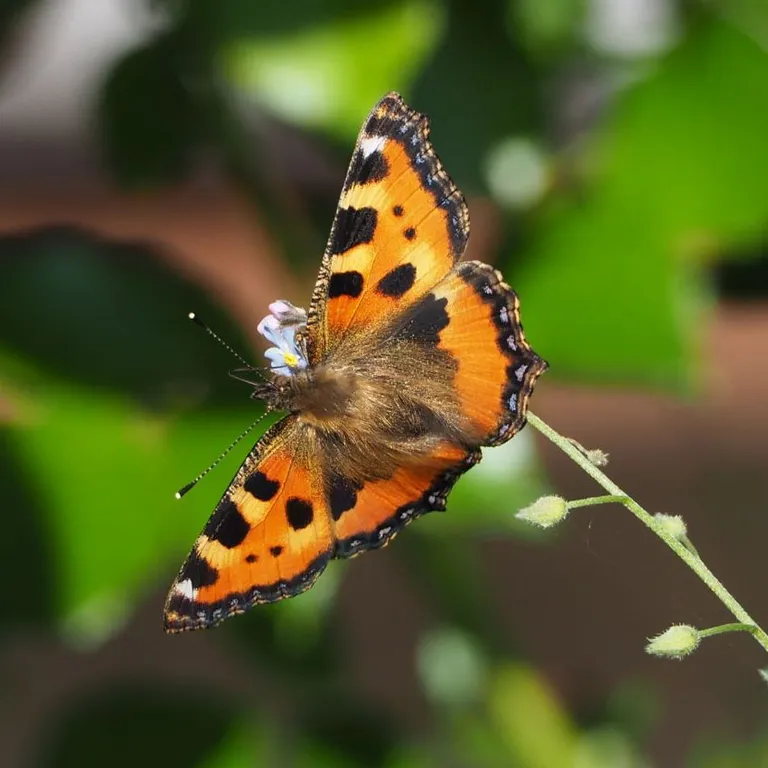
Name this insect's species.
Aglais urticae
